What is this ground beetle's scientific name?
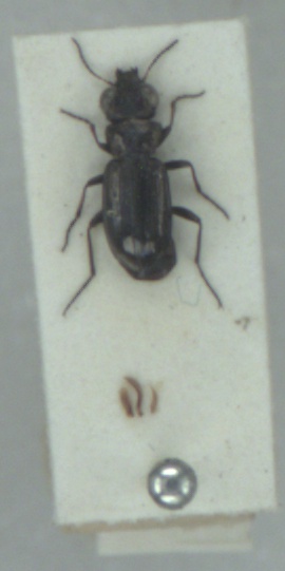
Notiophilus palustris
